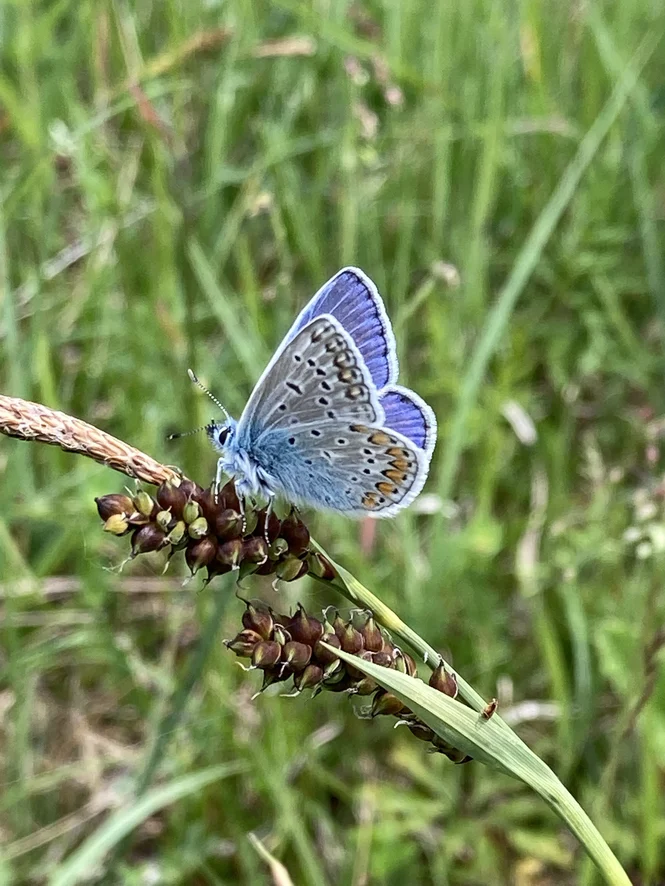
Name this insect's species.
Polyommatus icarus
